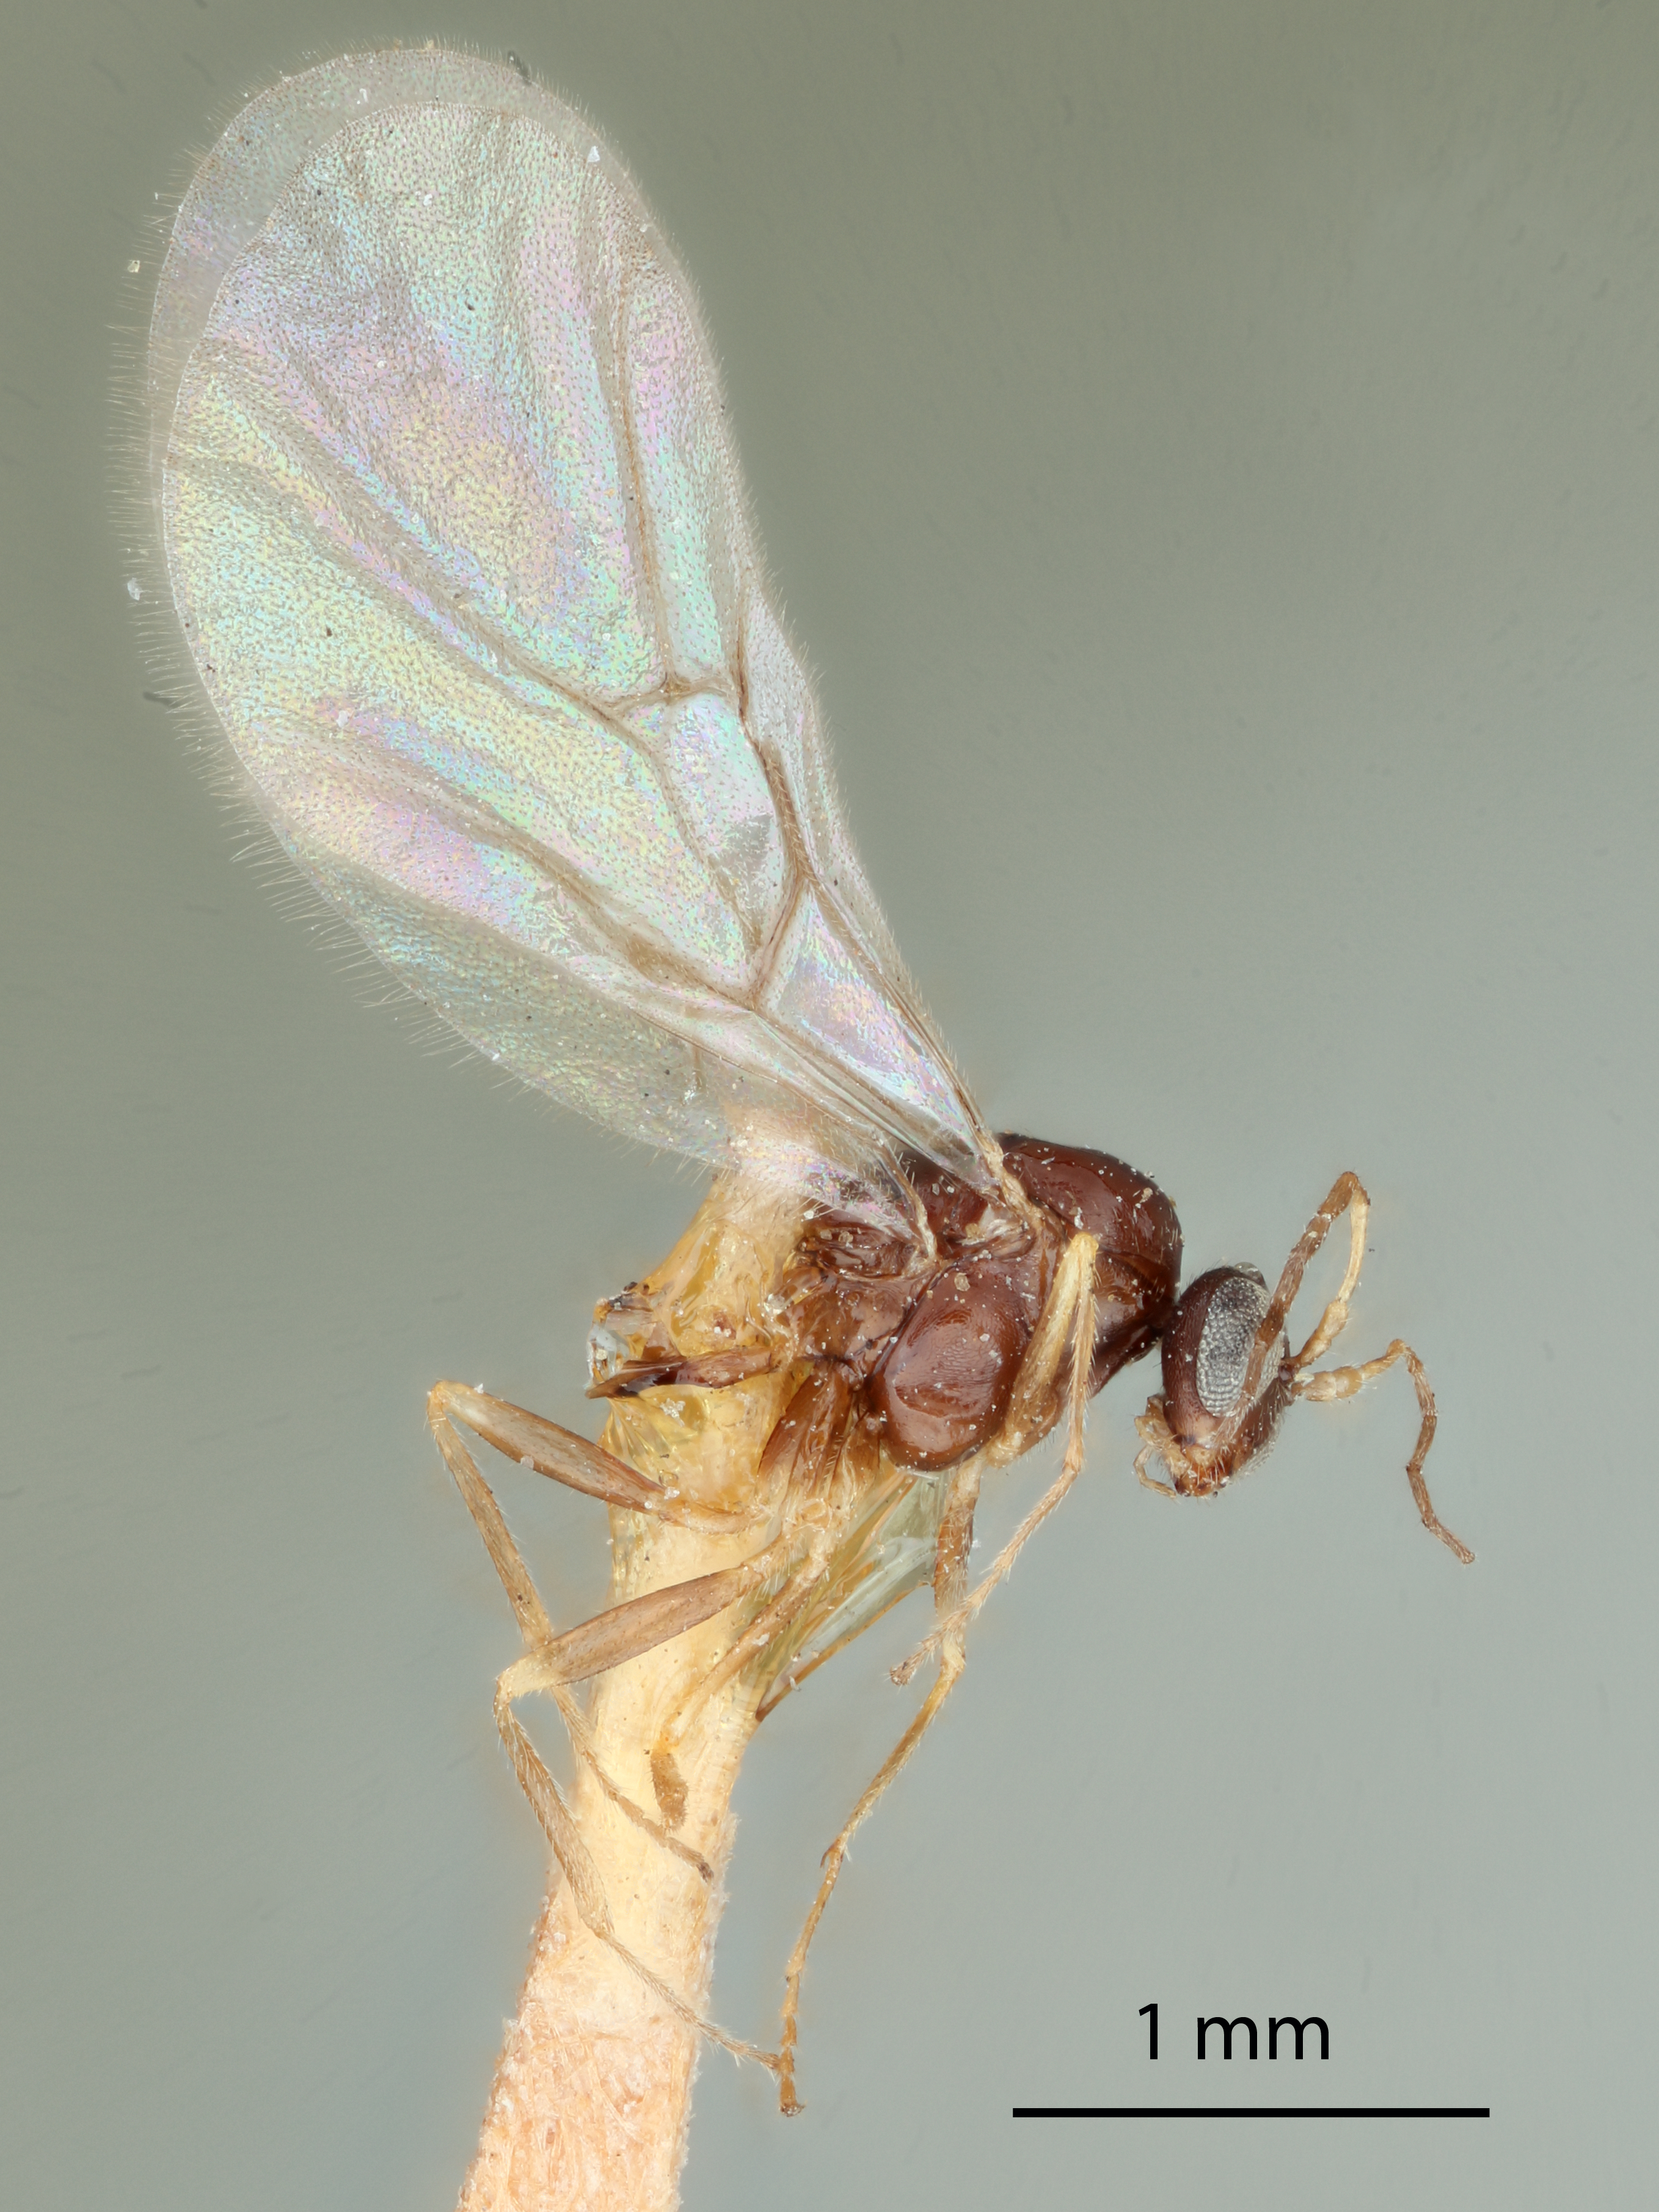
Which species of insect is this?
Neuroterus congregatus
